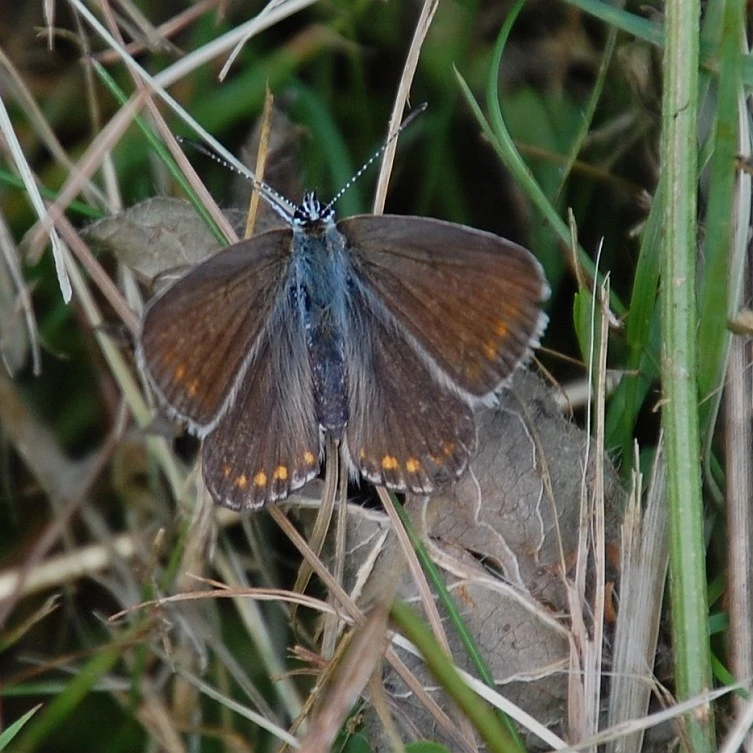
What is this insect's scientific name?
Polyommatus icarus
